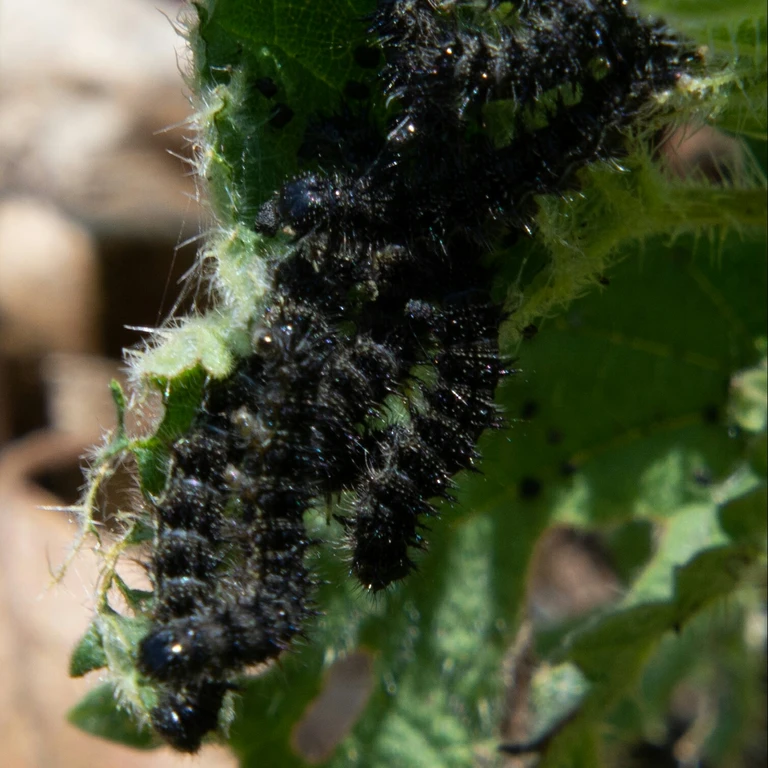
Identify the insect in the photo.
Aglais io
